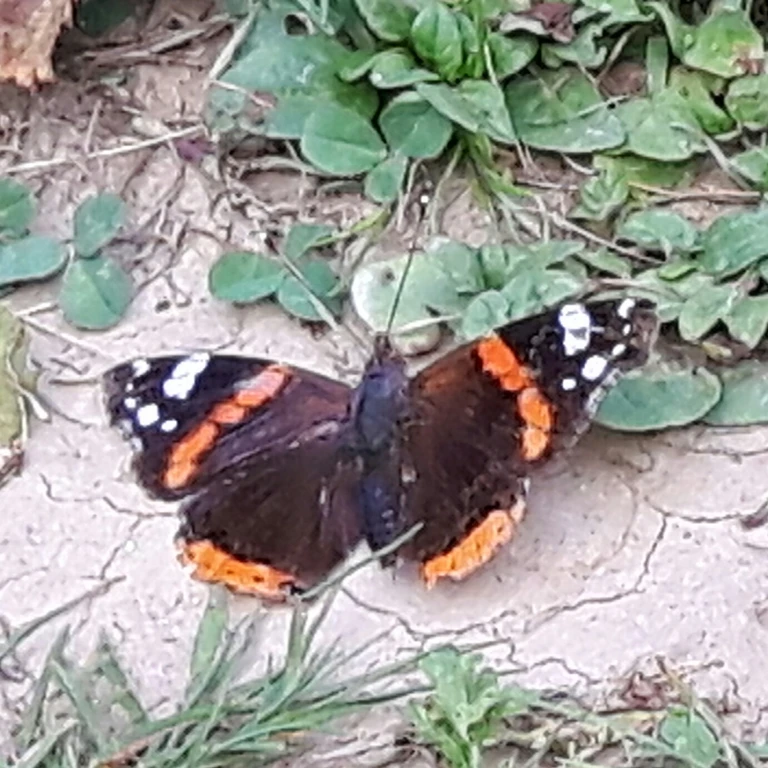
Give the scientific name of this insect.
Vanessa atalanta
